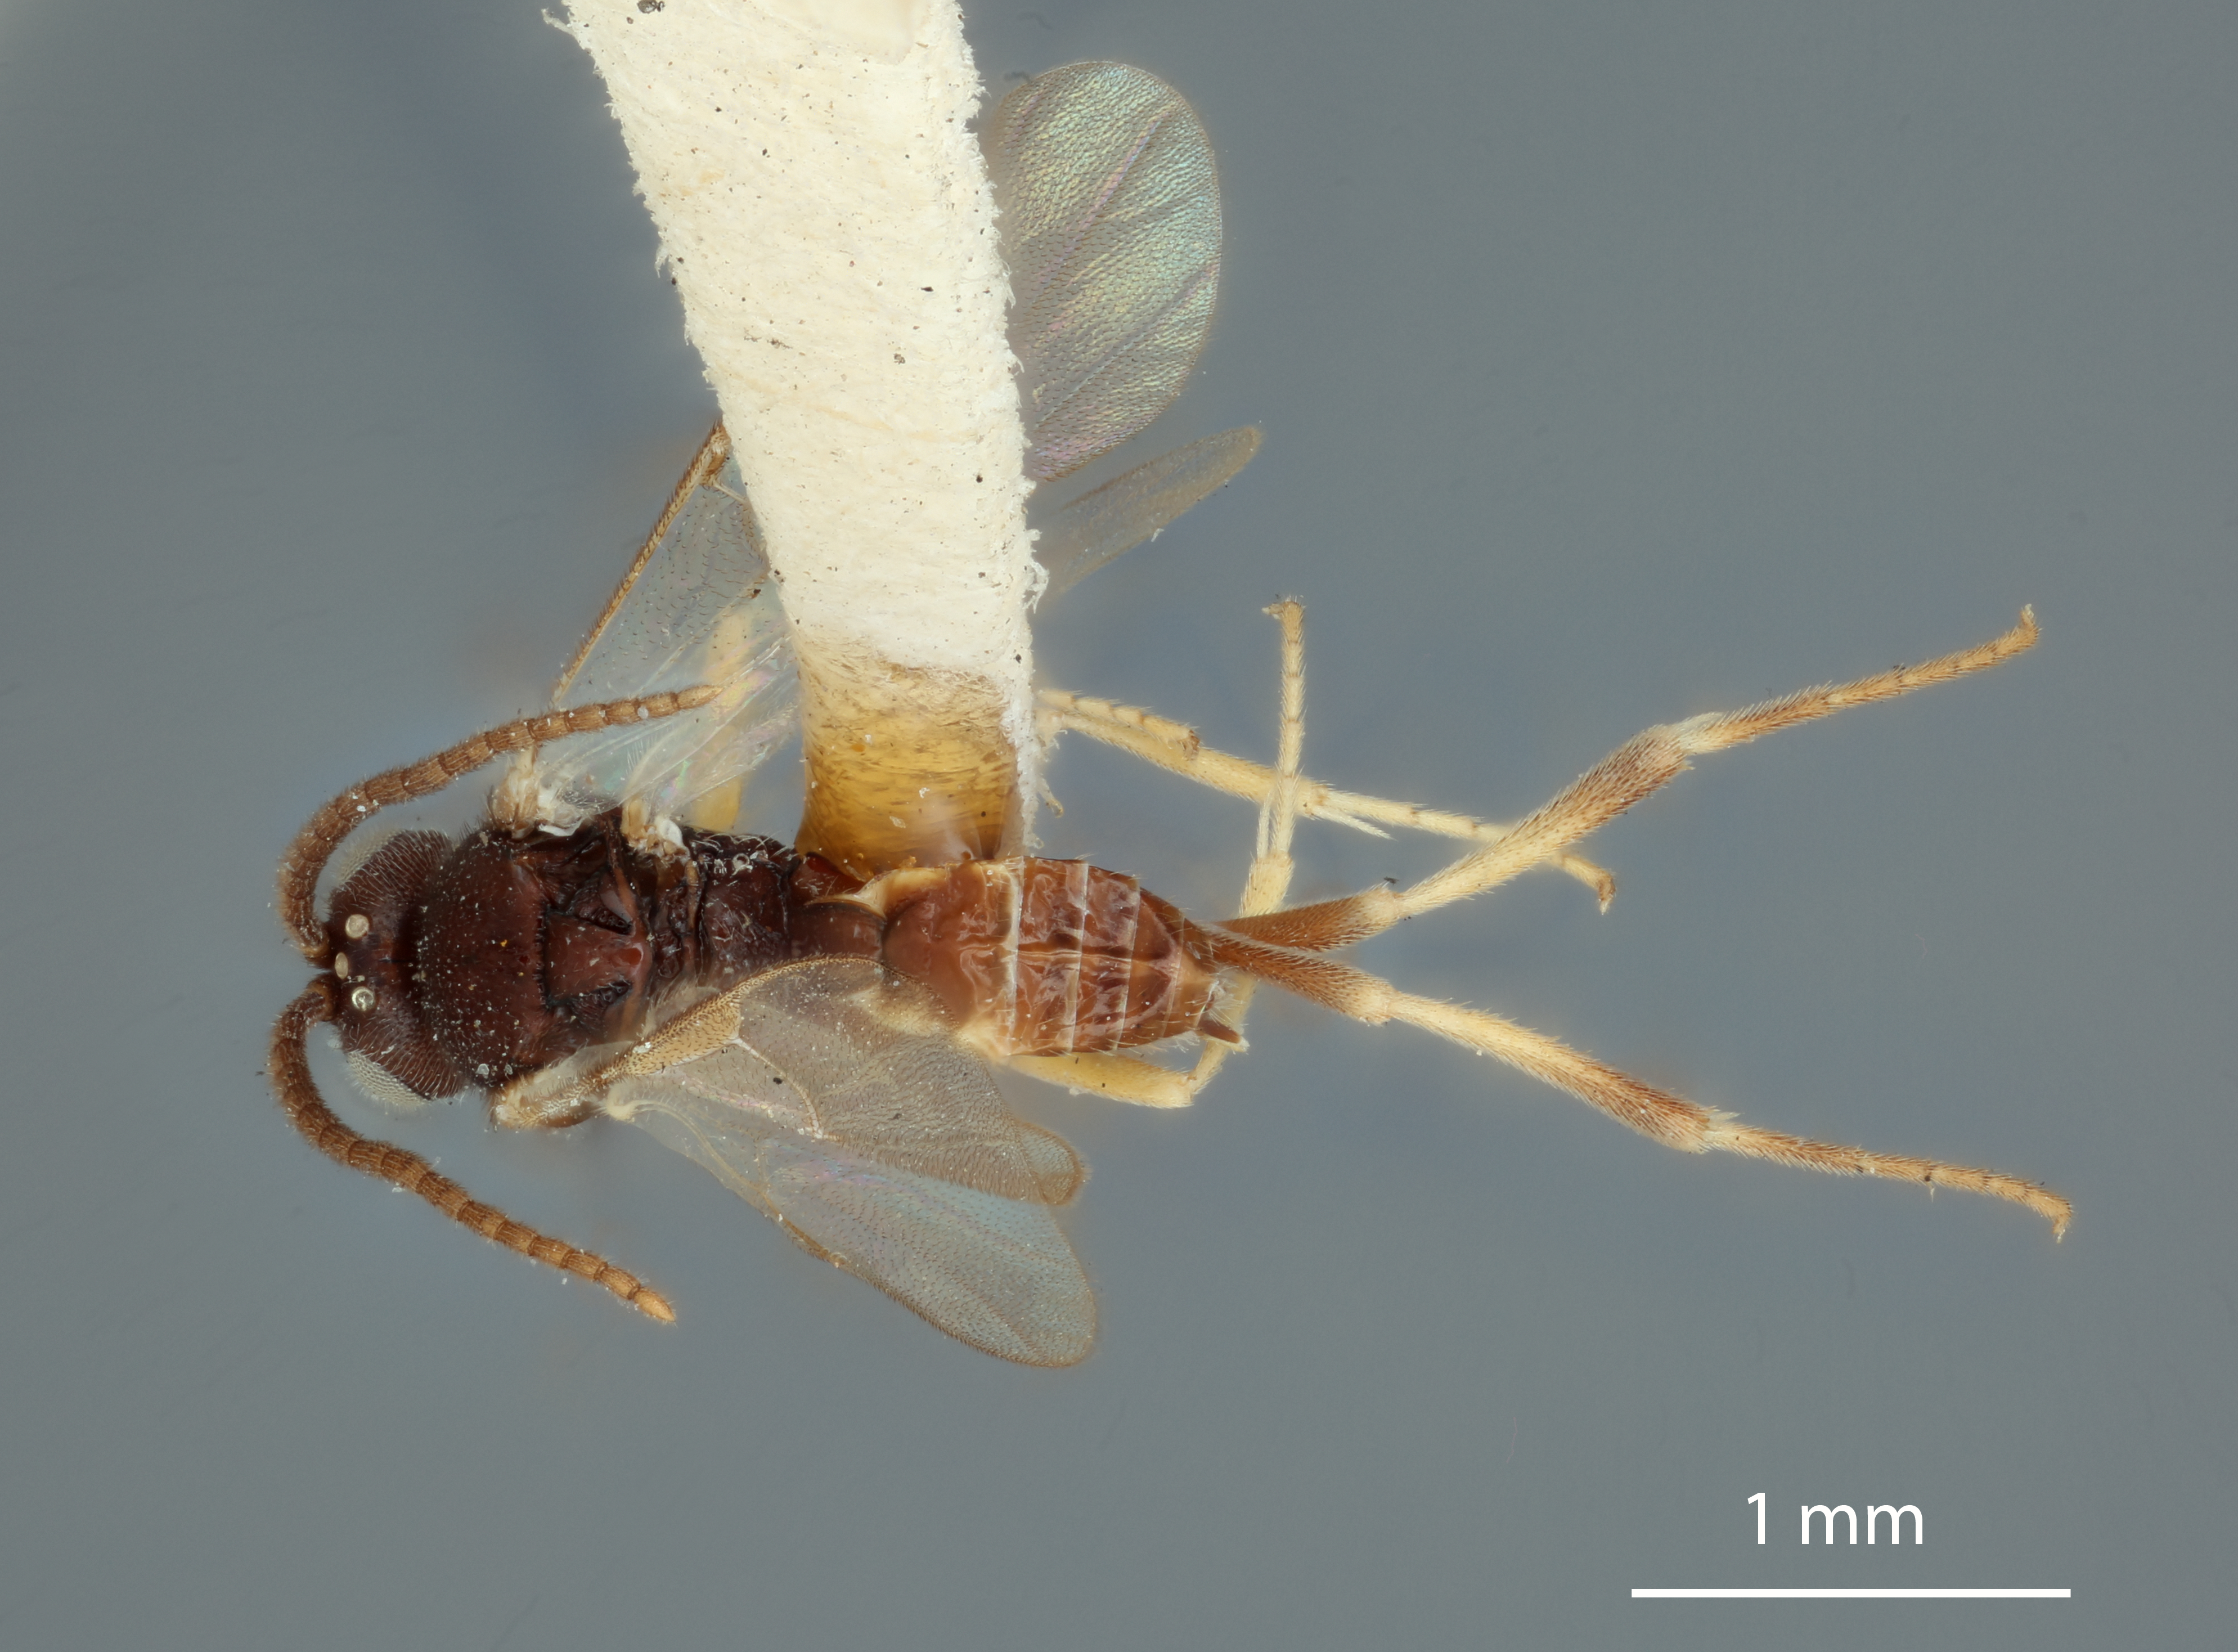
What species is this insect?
Apanteles philippinensis
